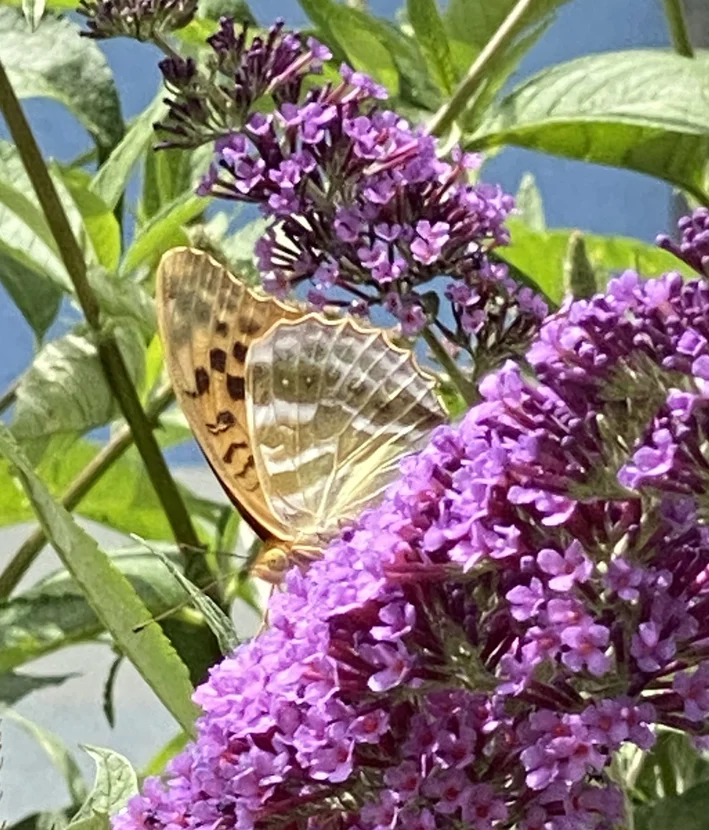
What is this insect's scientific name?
Argynnis paphia
